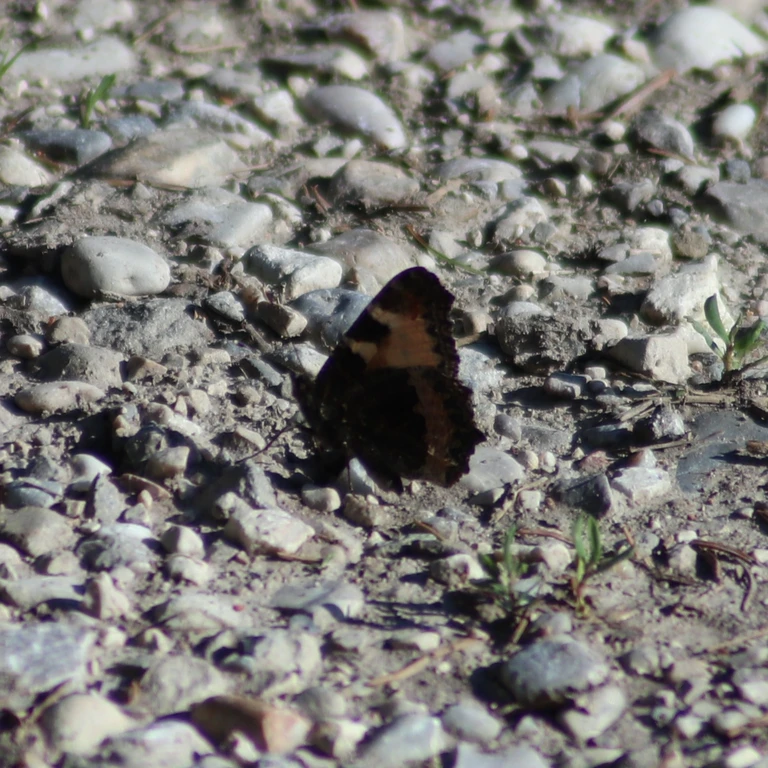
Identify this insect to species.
Aglais urticae
